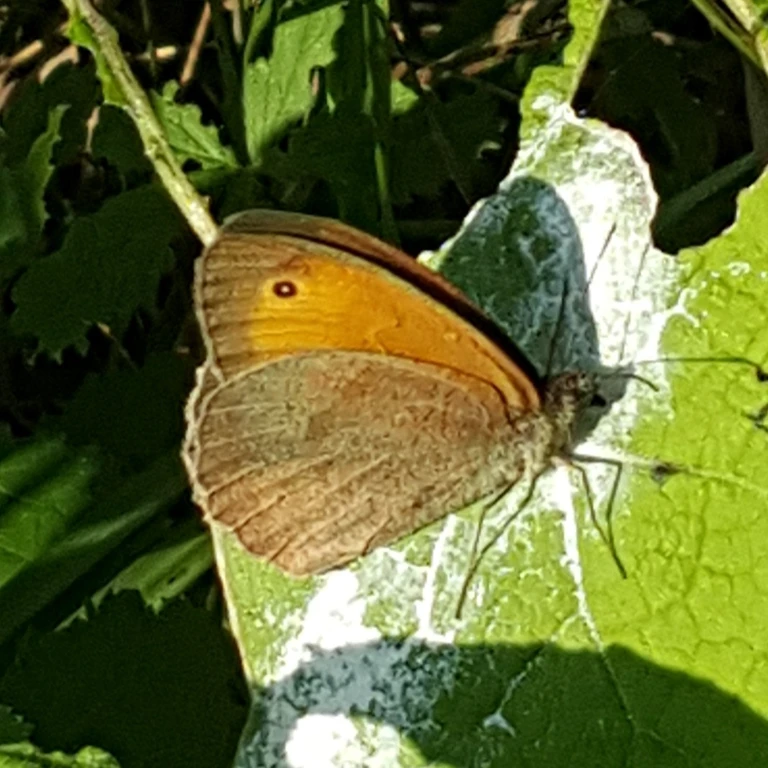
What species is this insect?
Maniola jurtina
